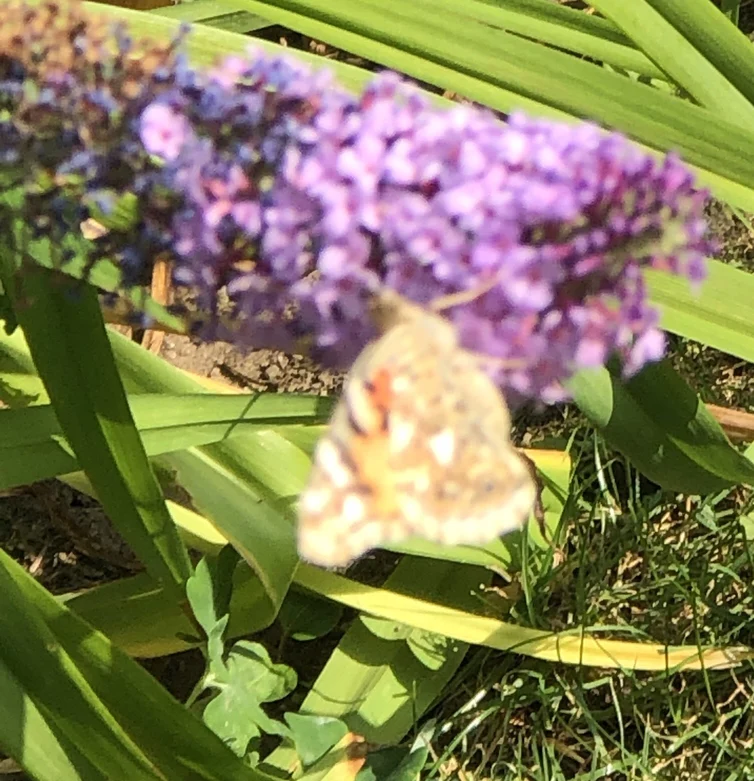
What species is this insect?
Vanessa cardui
